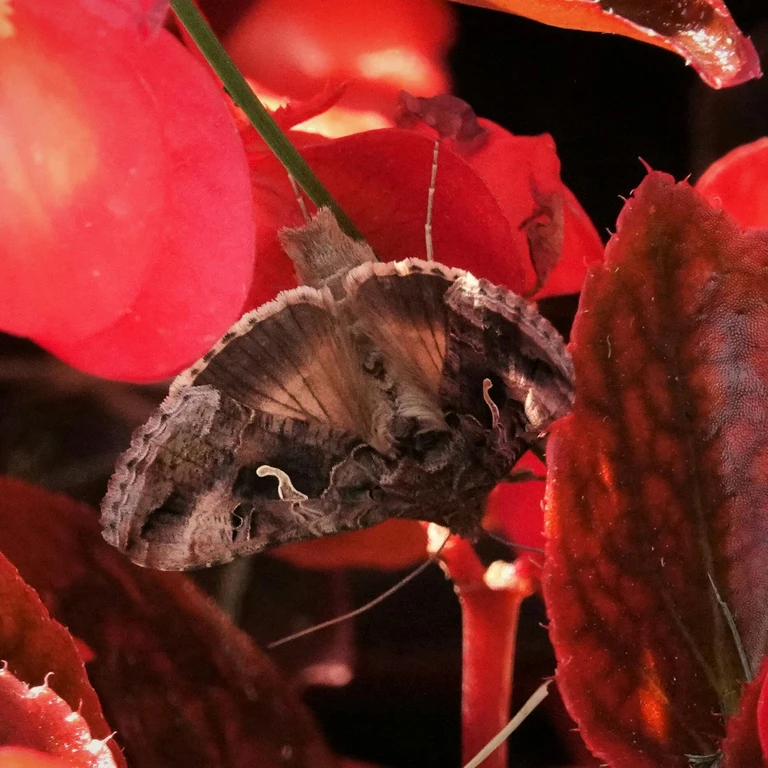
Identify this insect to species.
Autographa gamma
